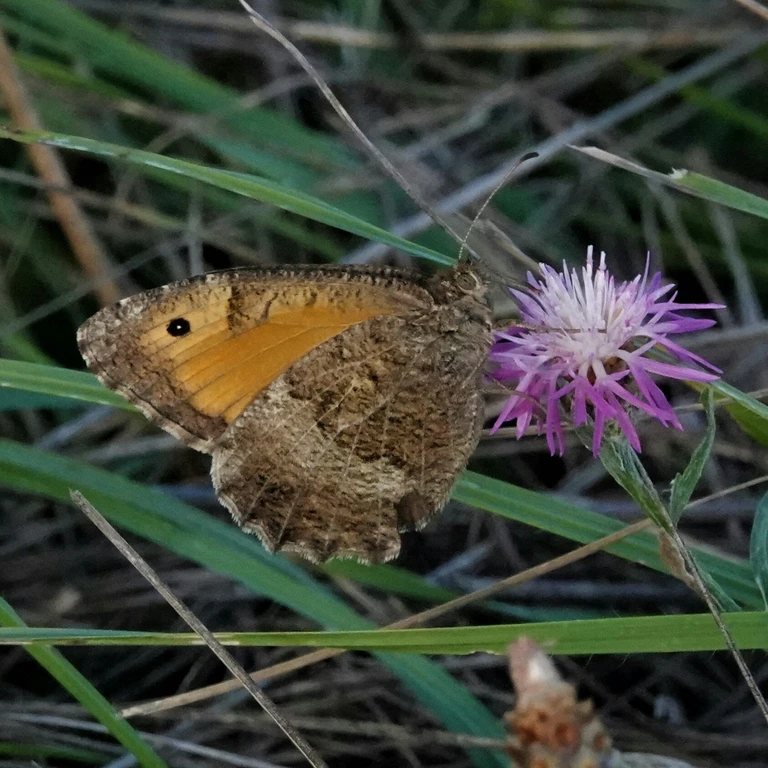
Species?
Arethusana arethusa
